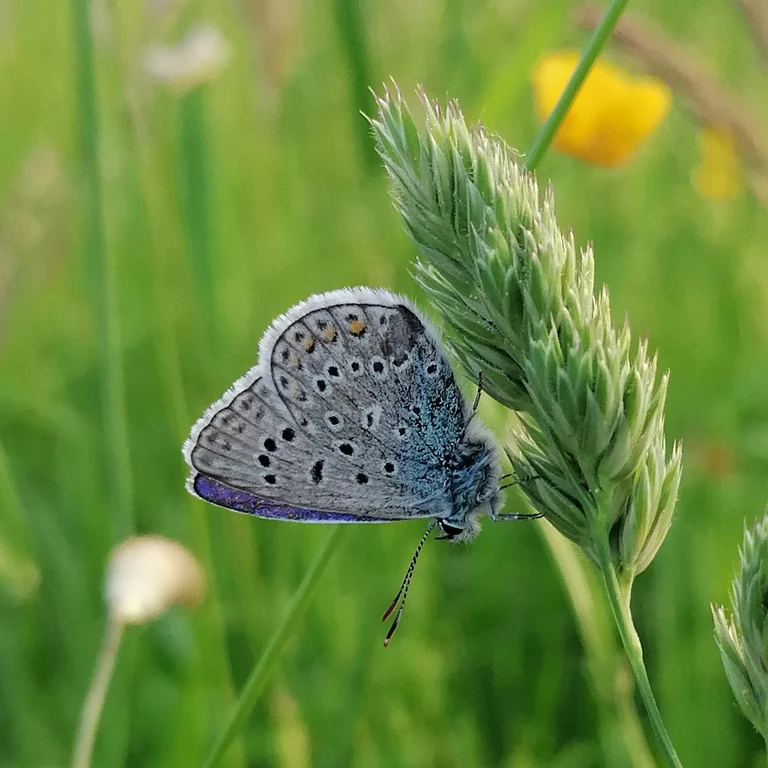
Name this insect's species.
Polyommatus icarus
